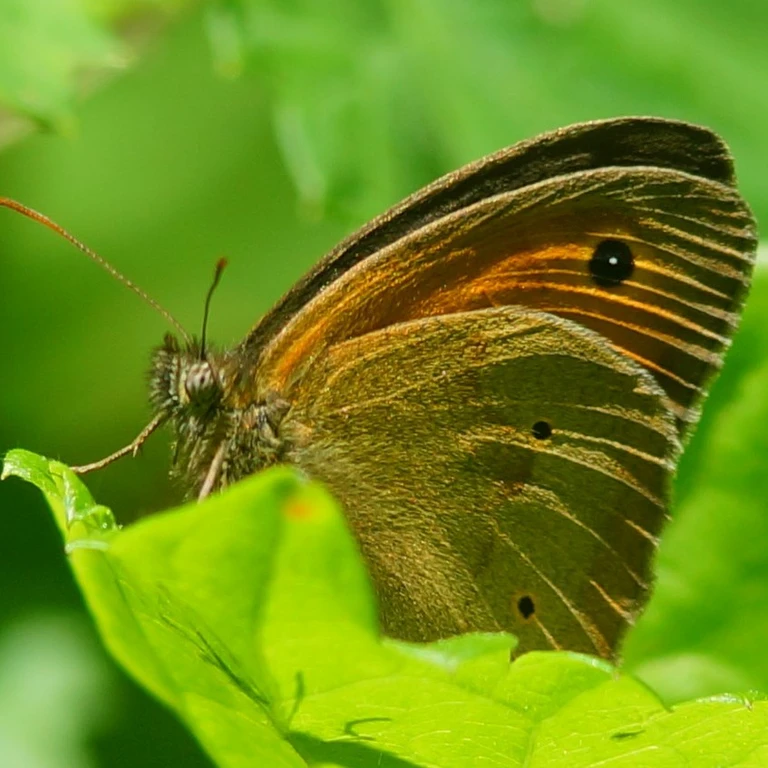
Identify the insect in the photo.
Maniola jurtina
